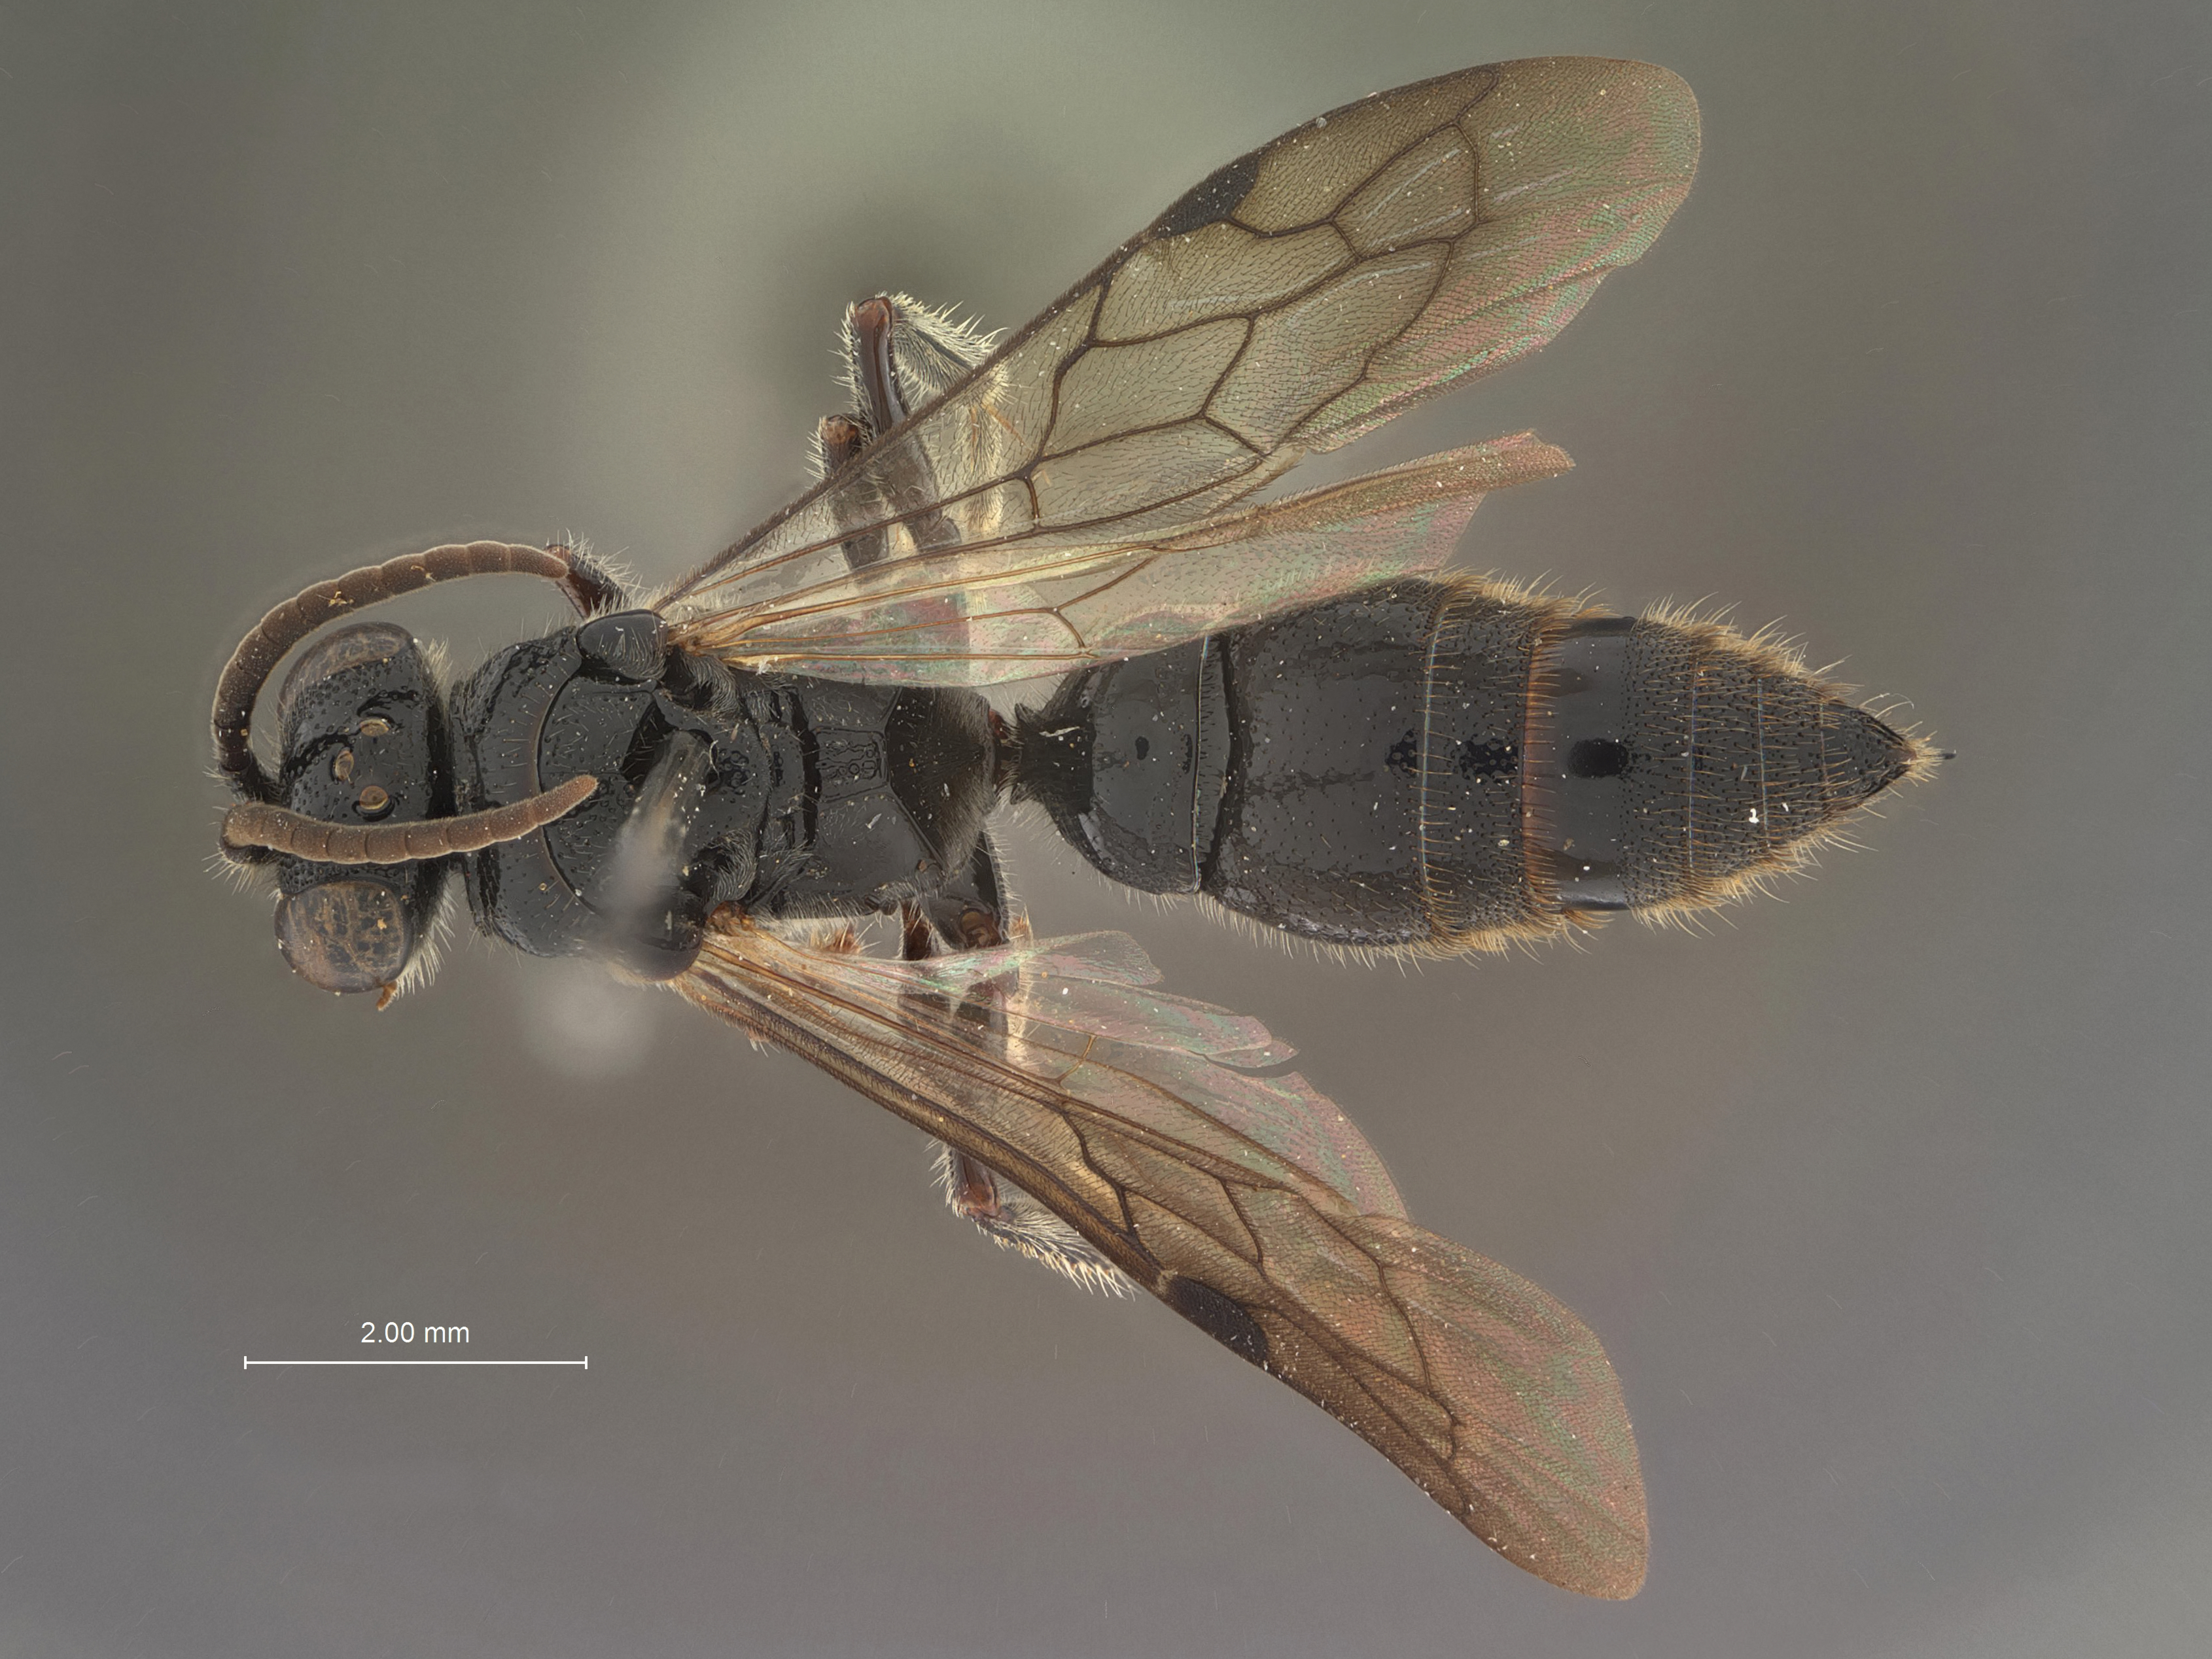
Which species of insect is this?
Tiphia puliensis
